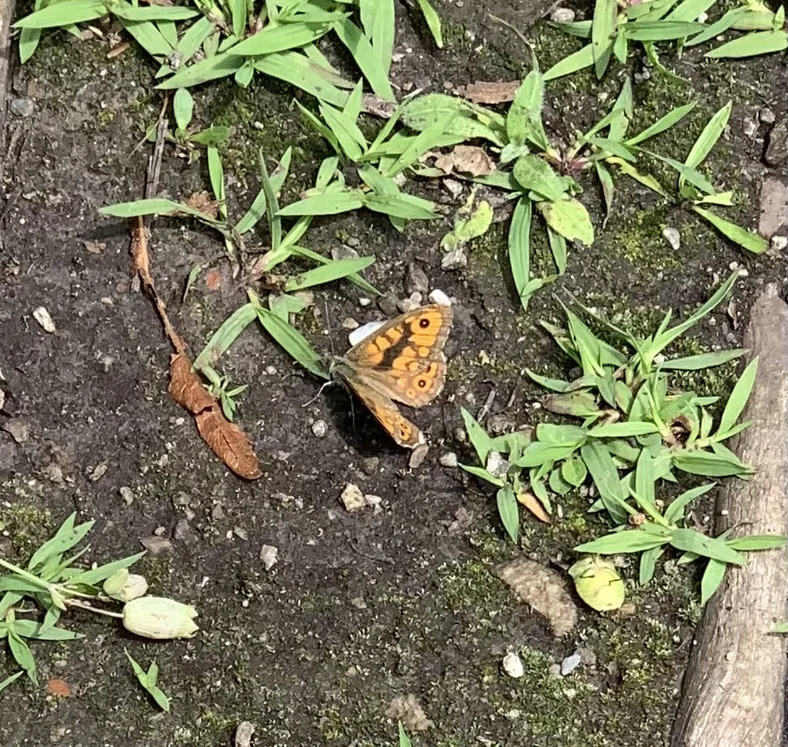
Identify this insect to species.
Lasiommata megera (also Pararge megera)
